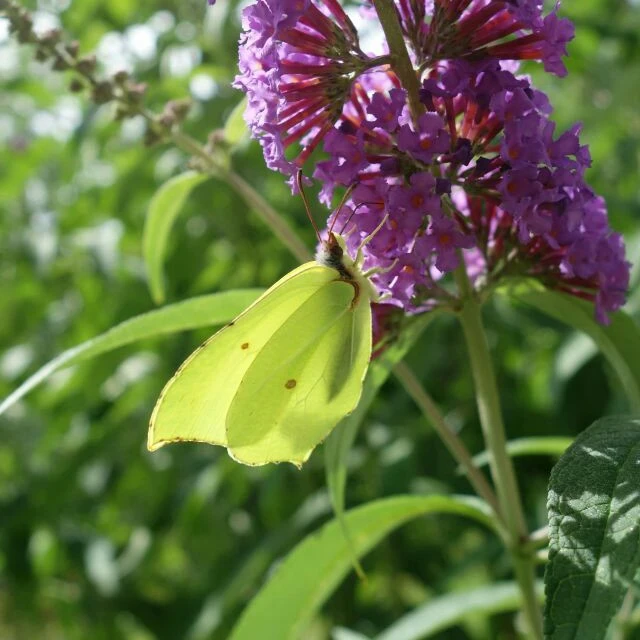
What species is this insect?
Gonepteryx rhamni
